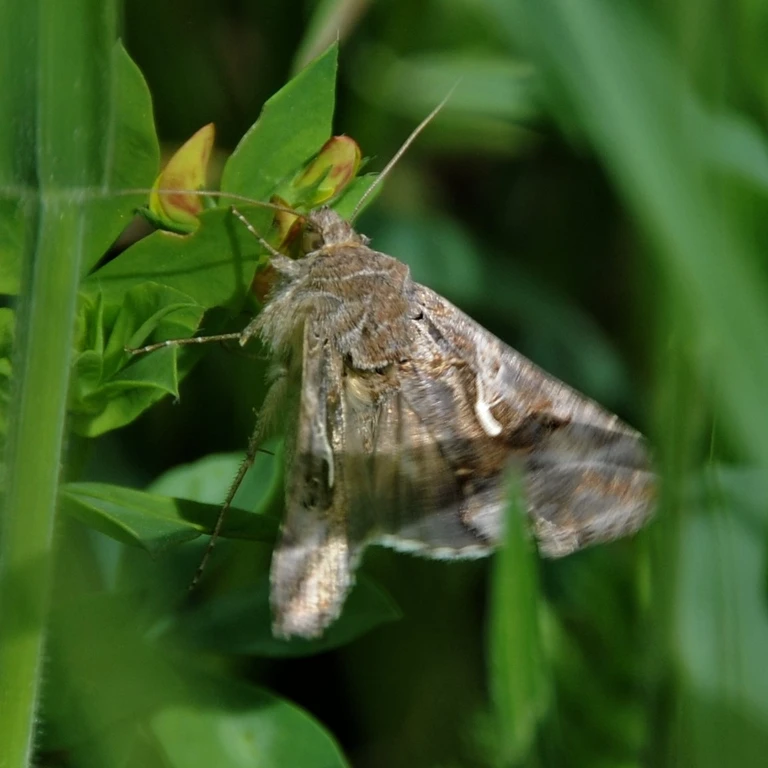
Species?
Autographa gamma
